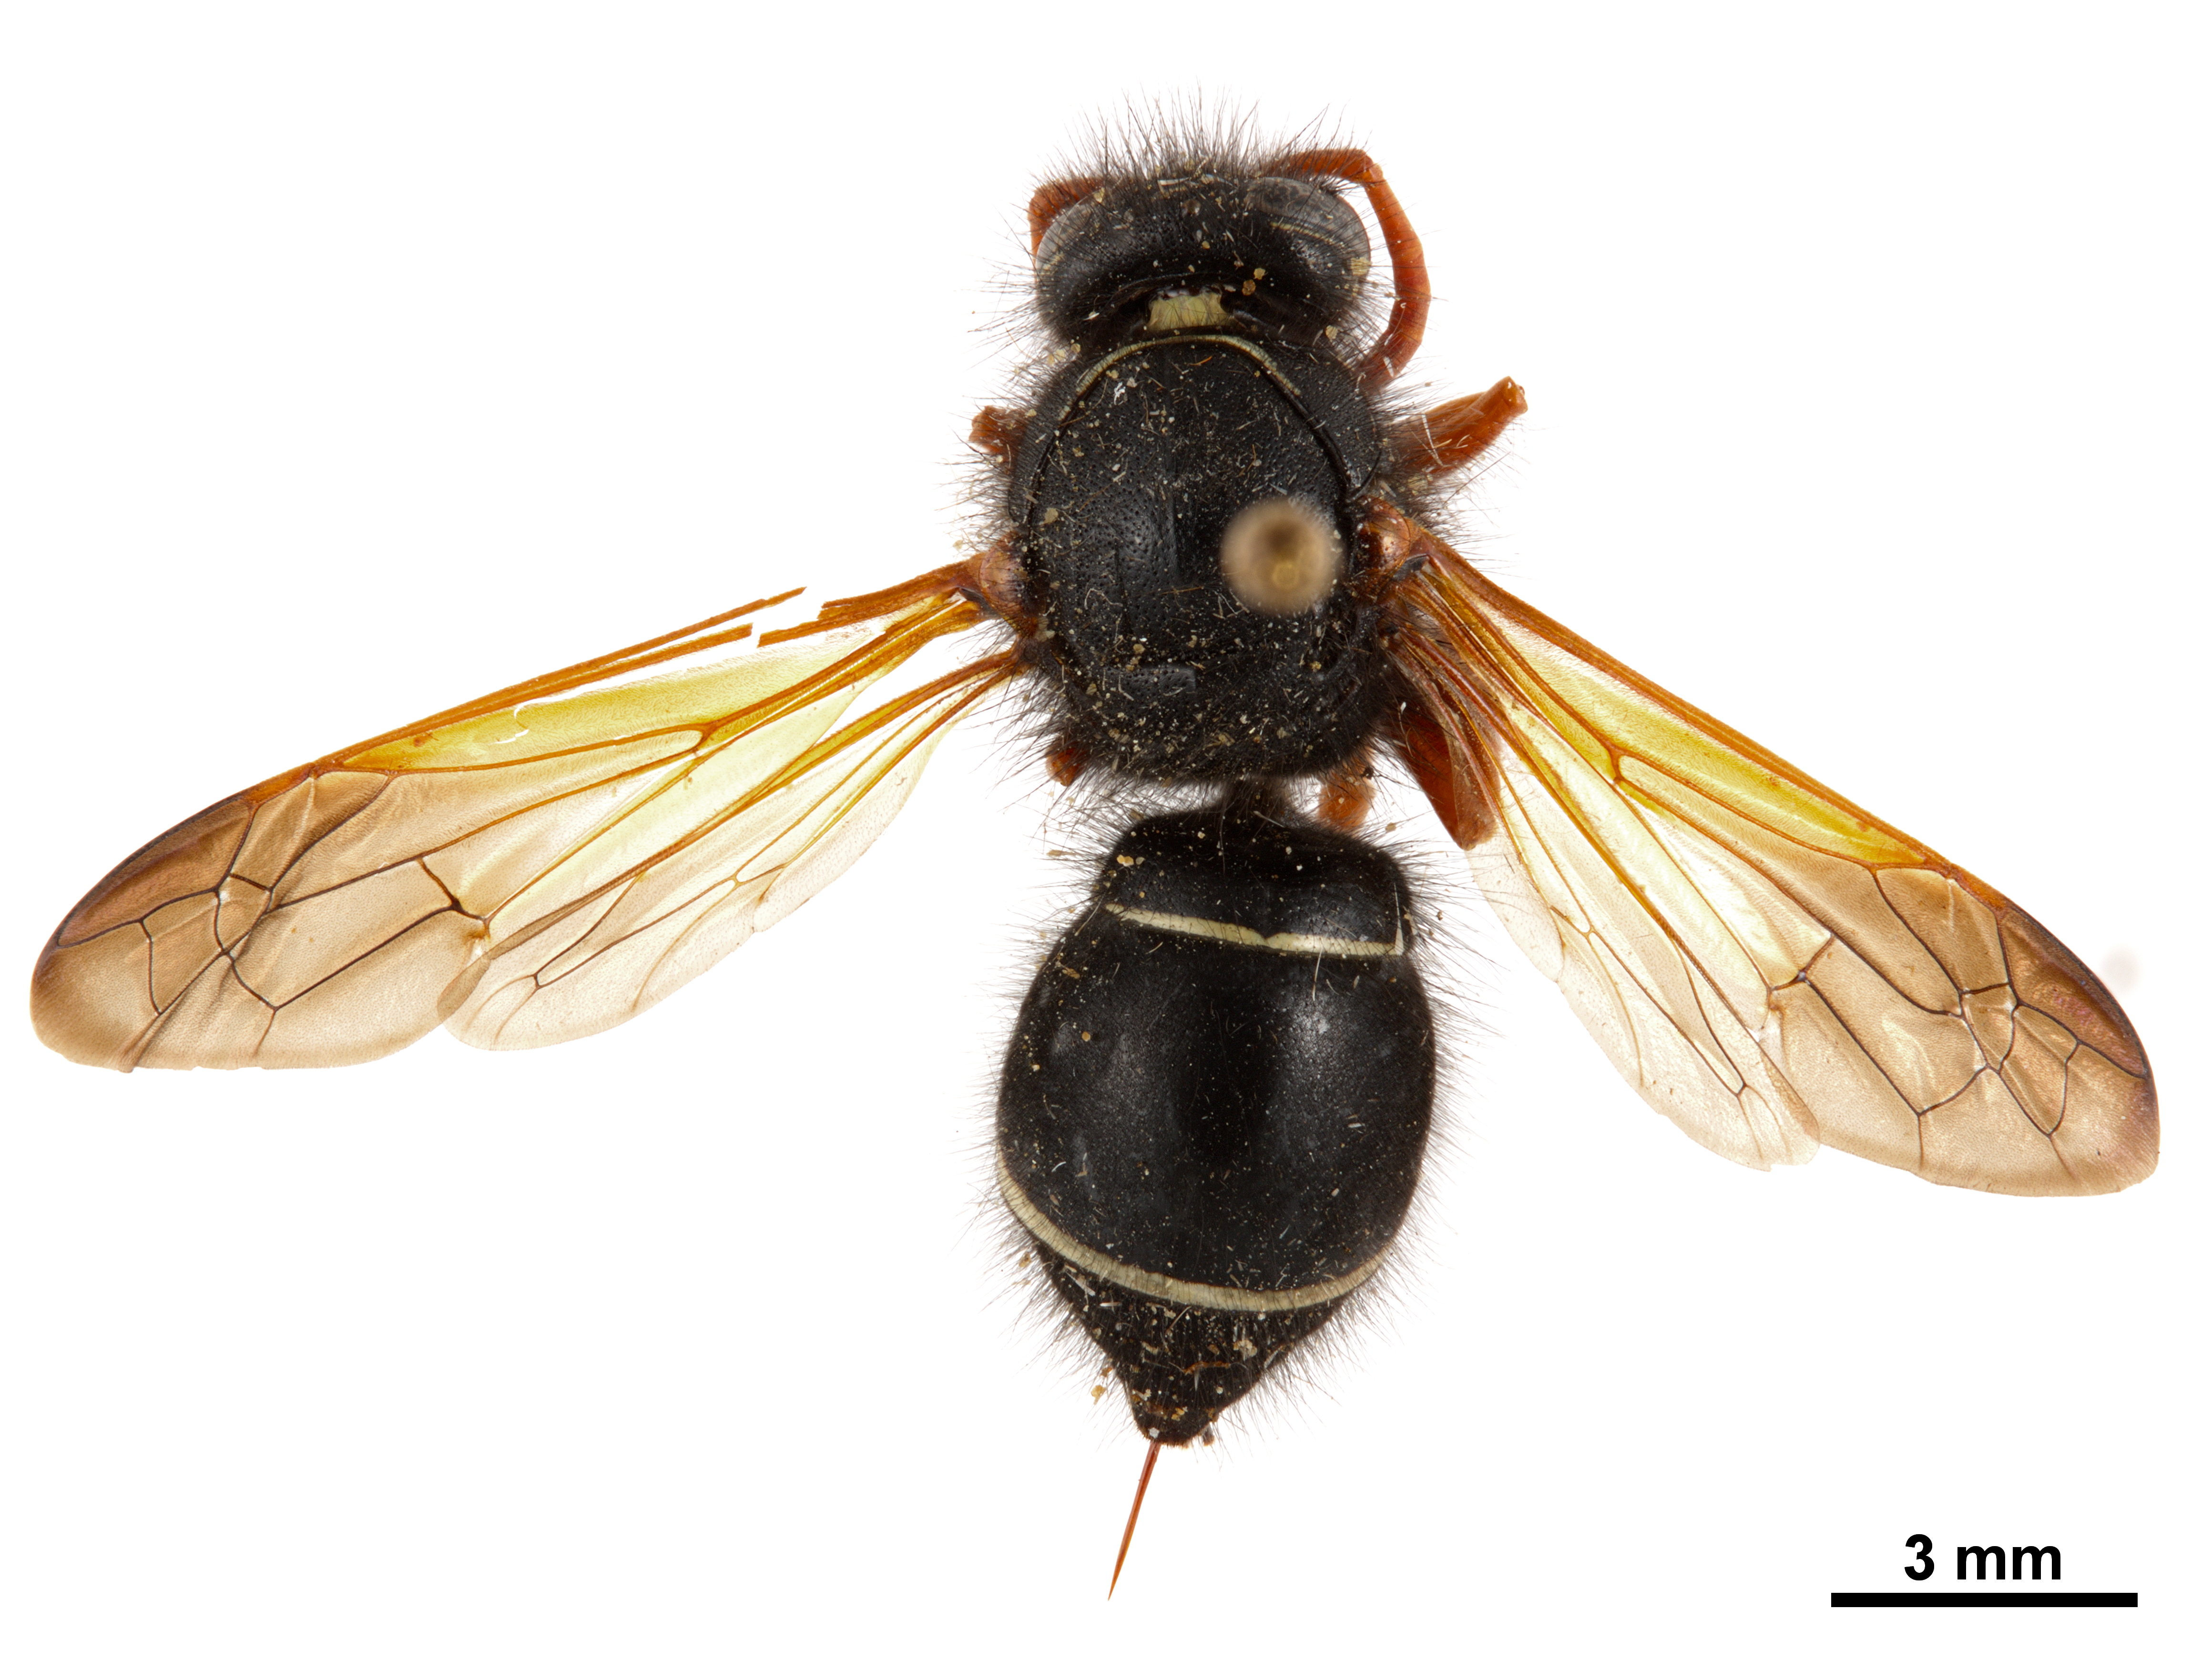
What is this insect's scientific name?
Hypodynerus vespiformis
